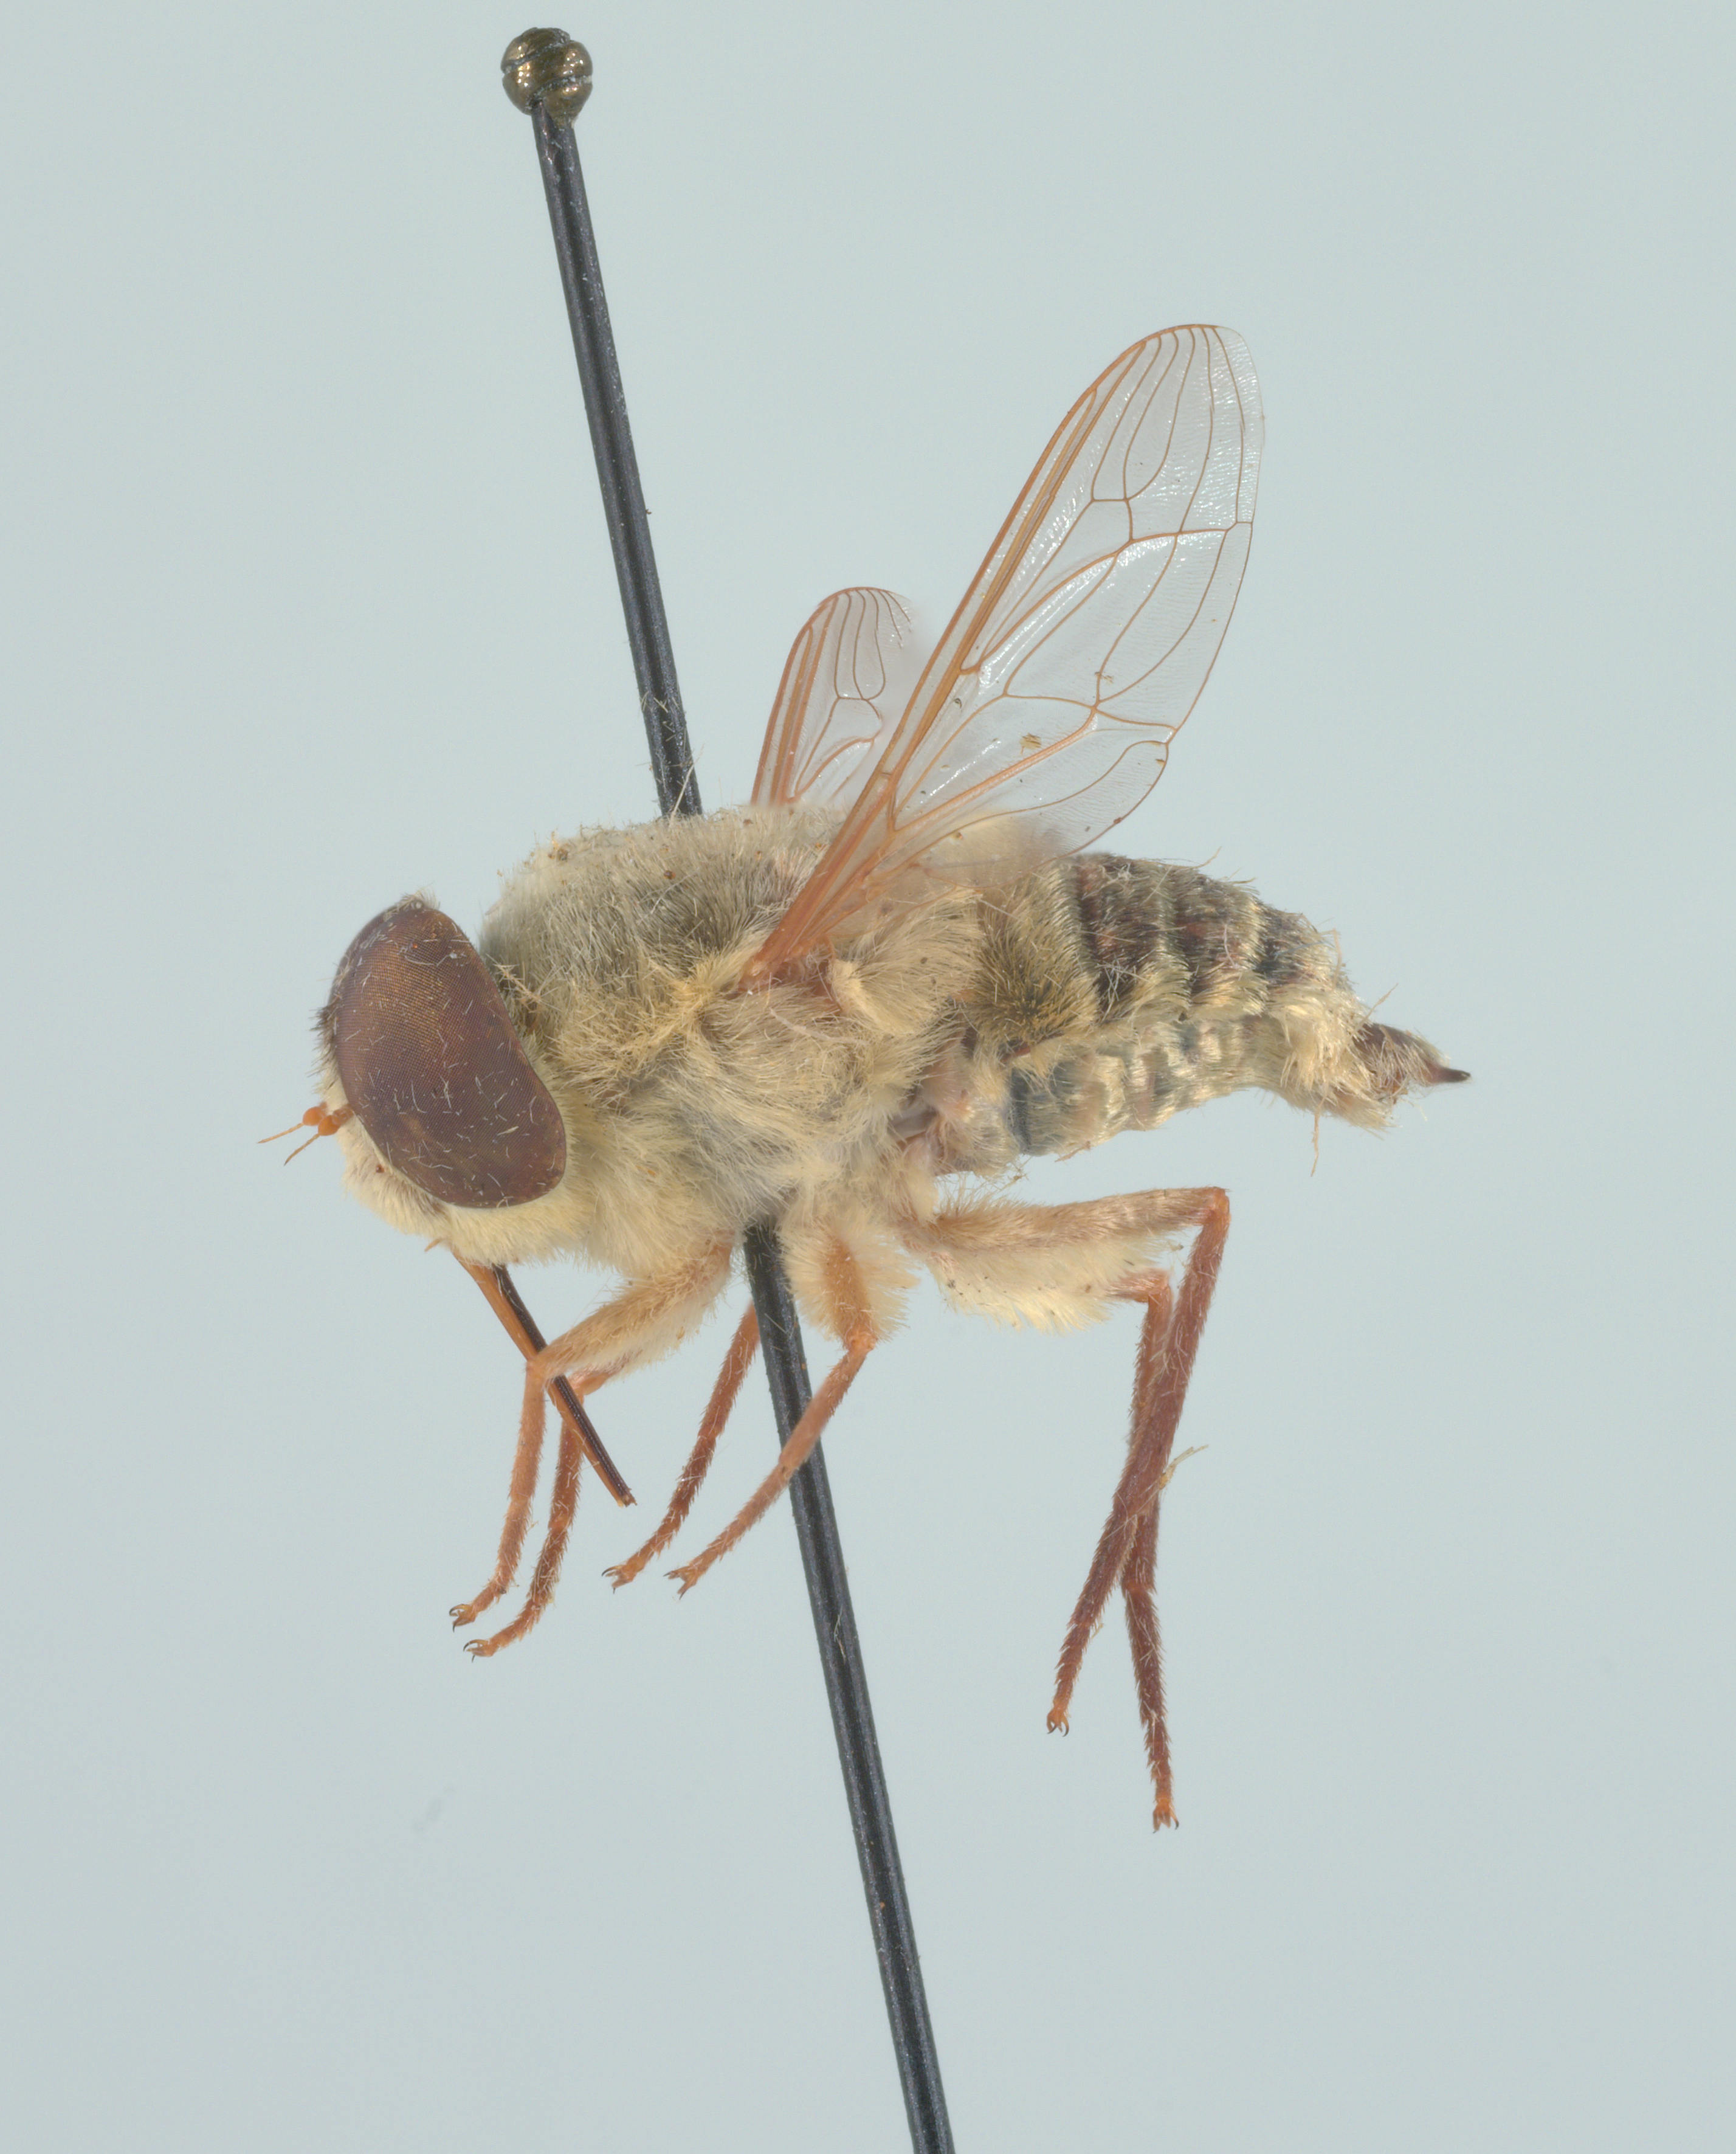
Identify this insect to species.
Neorhynchocephalus volaticus
